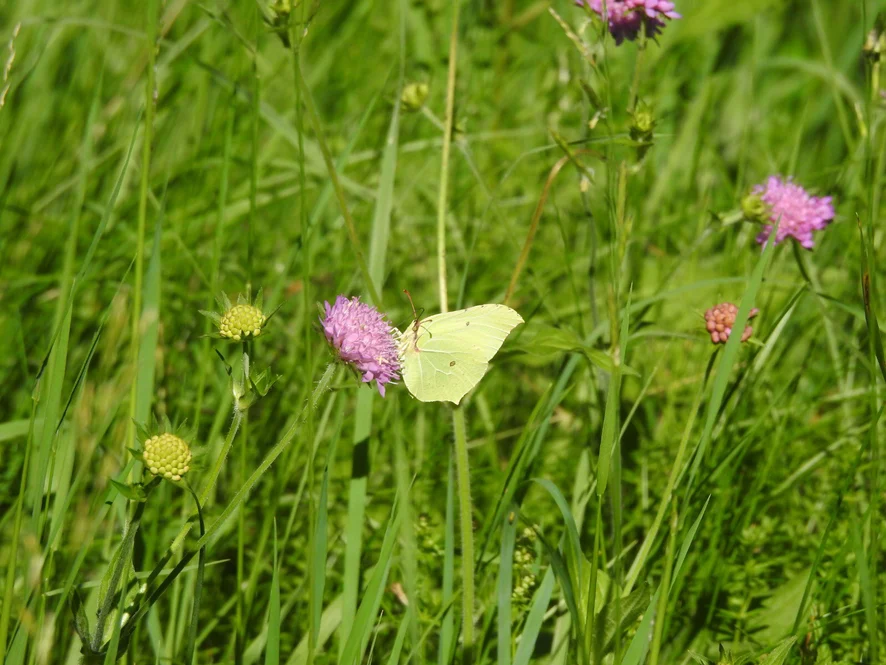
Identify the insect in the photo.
Gonepteryx rhamni
